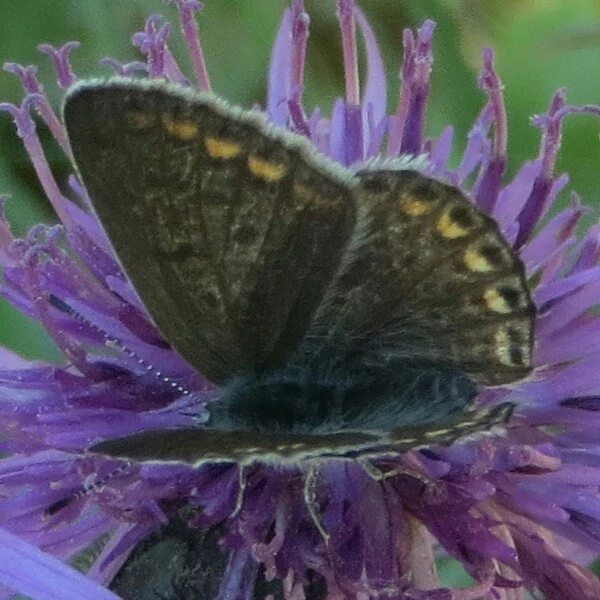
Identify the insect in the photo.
Polyommatus icarus
